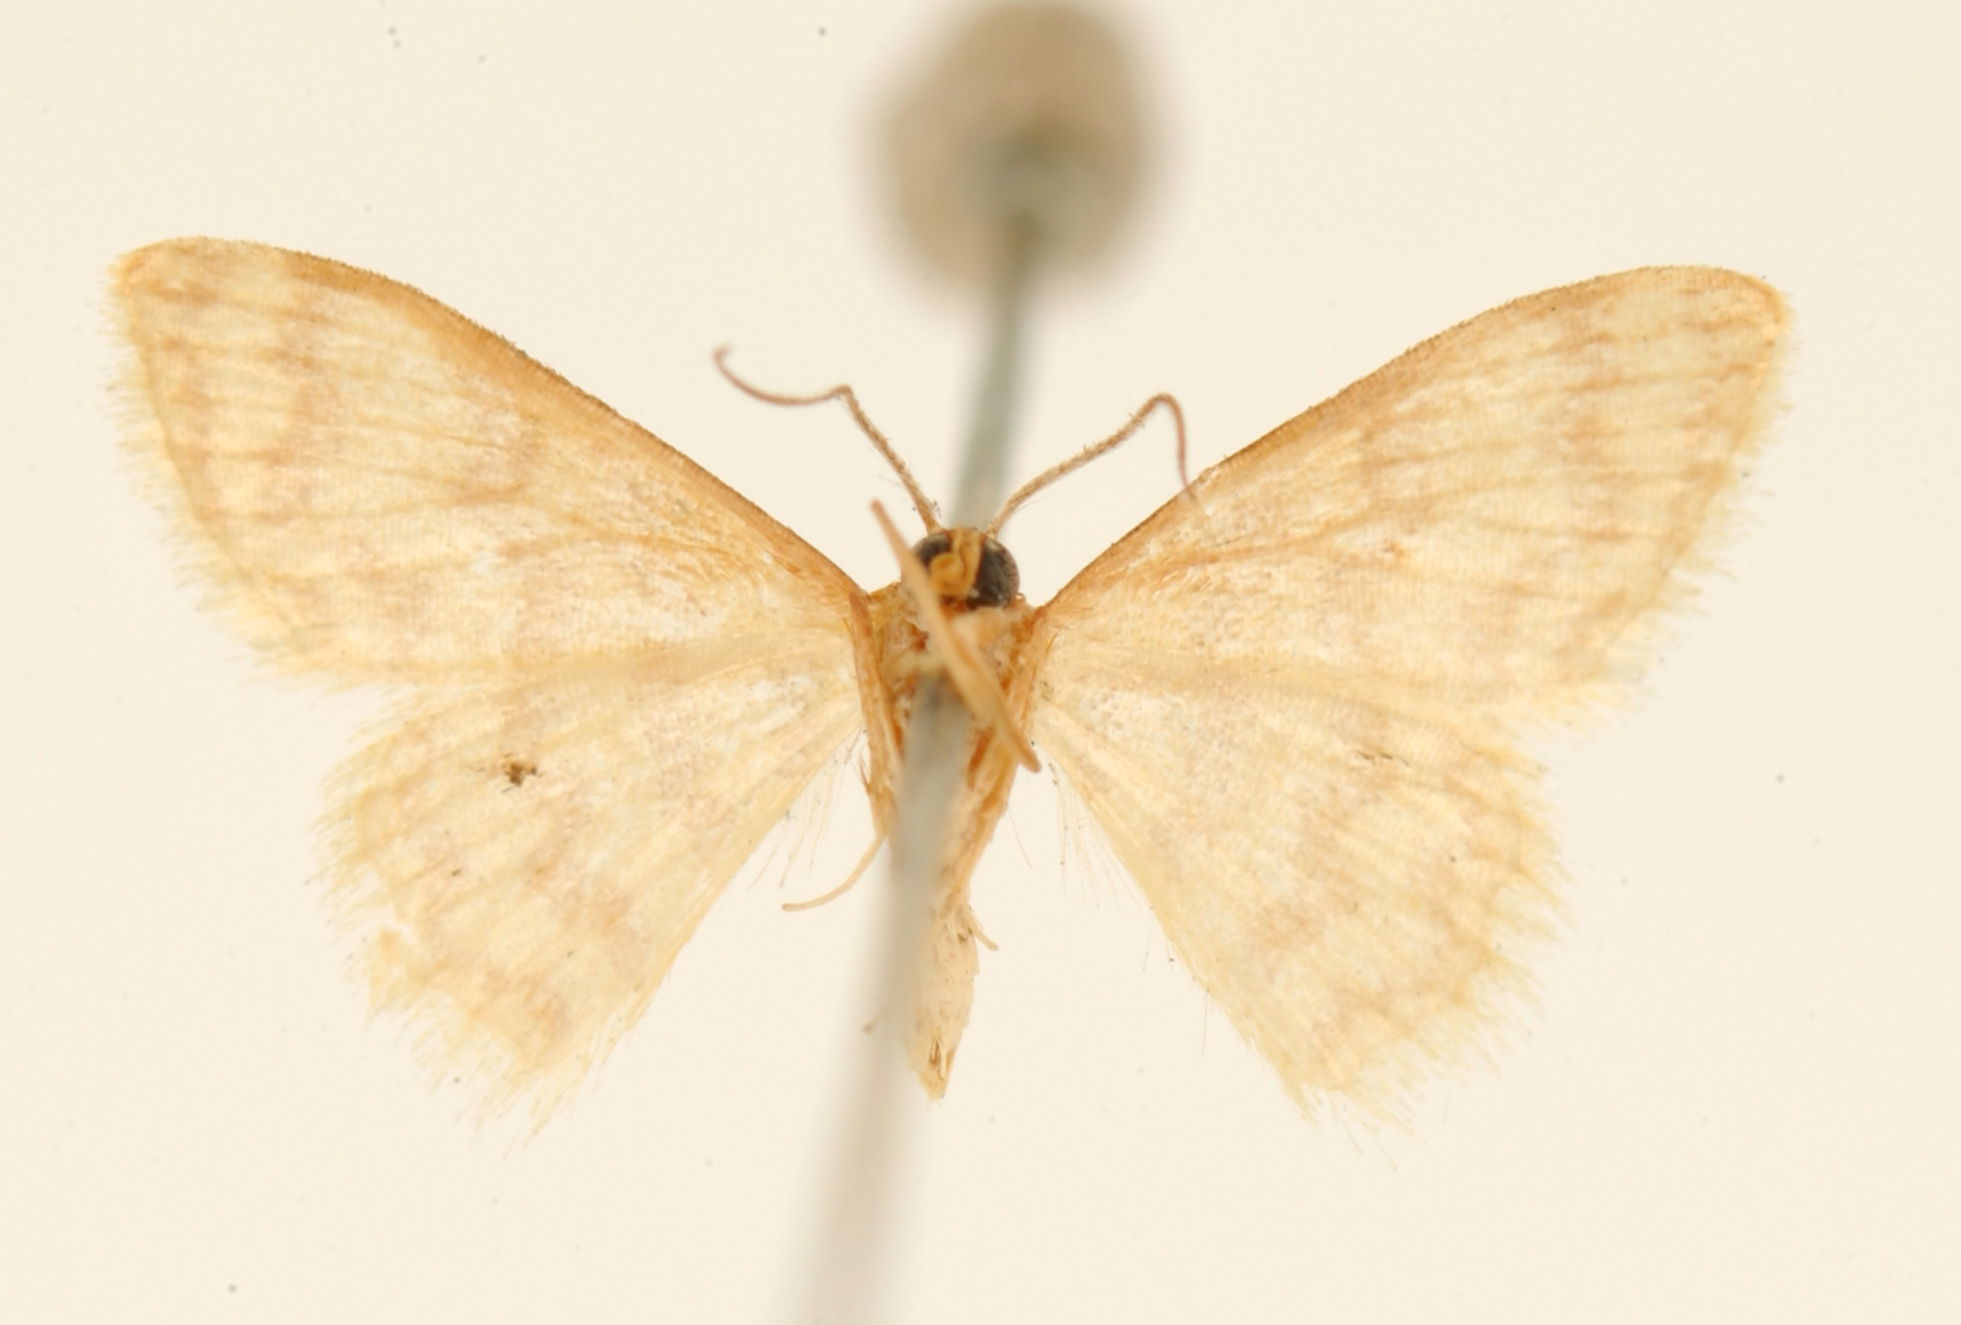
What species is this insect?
Ptychopoda flexivitta
